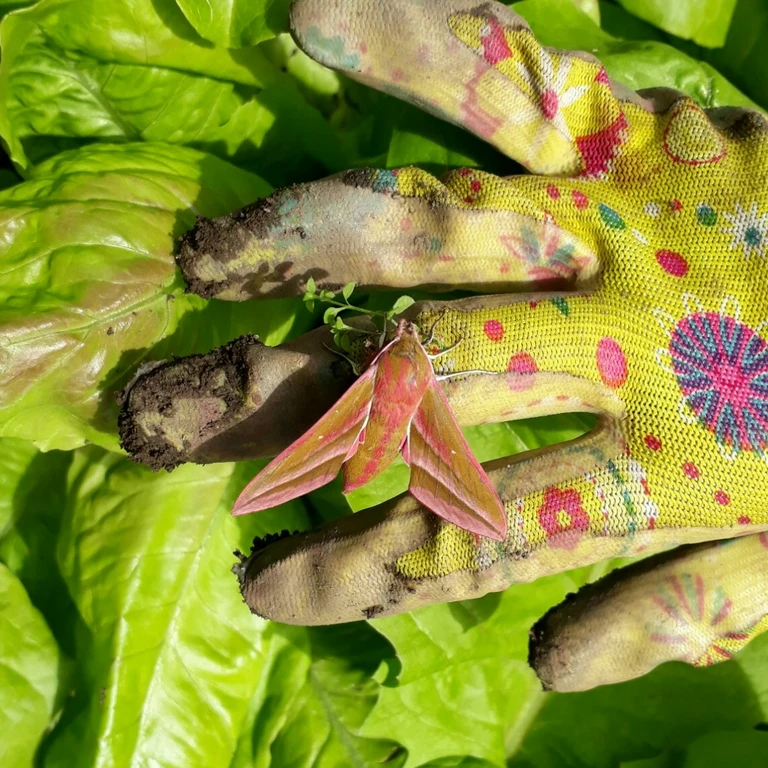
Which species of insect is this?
Deilephila elpenor
